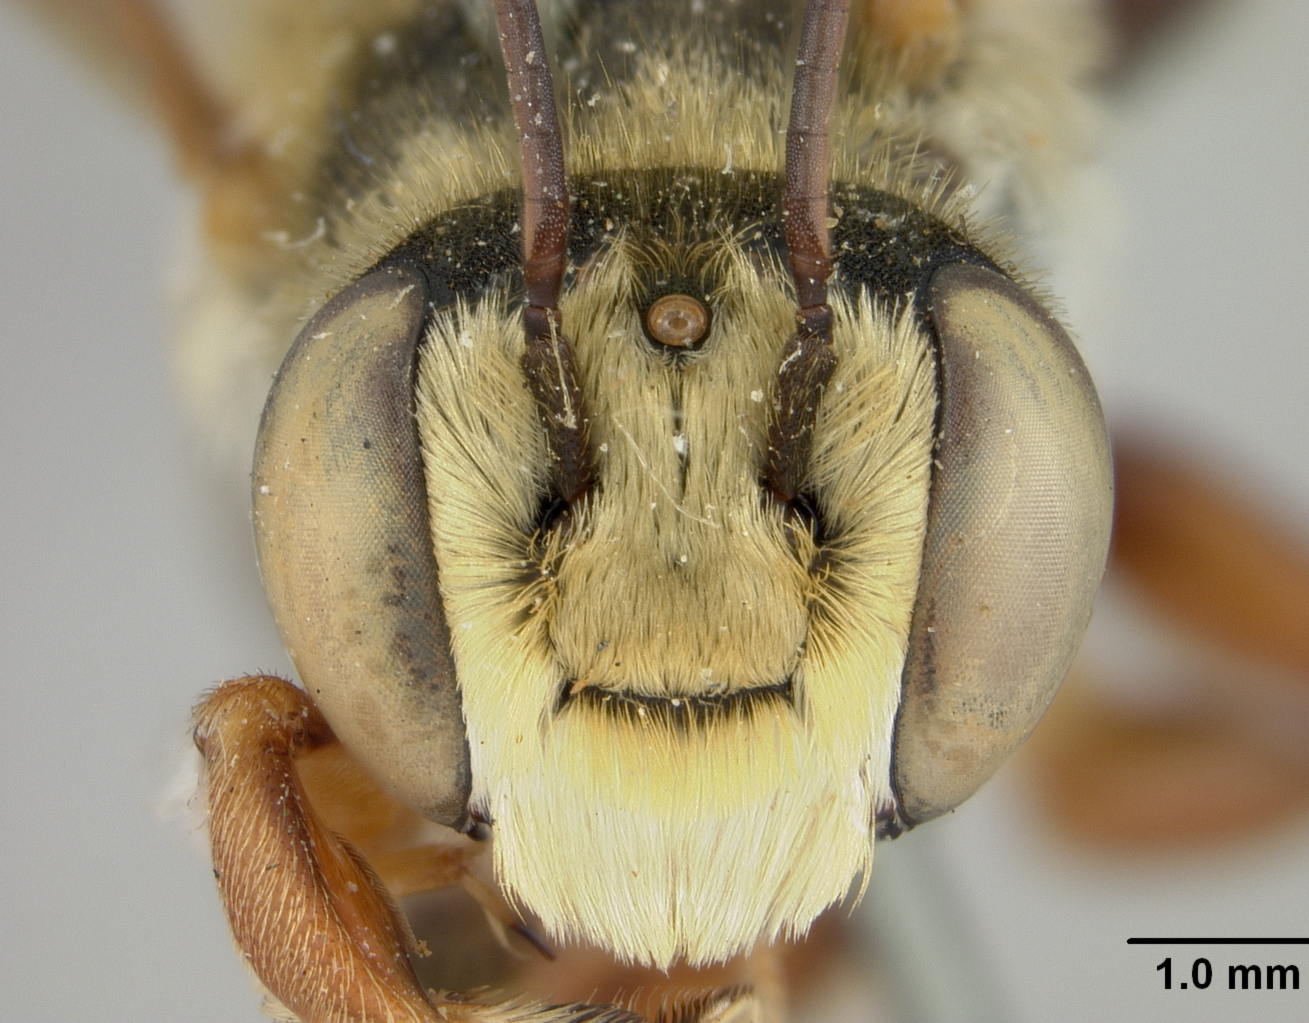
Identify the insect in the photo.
Megachile veracrucis
